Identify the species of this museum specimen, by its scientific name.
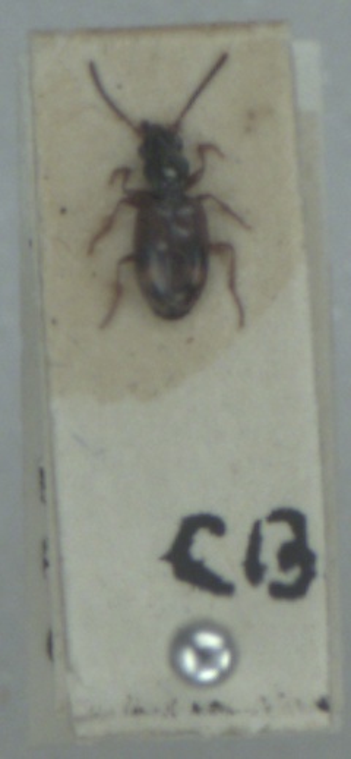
Bembidion articulatum
